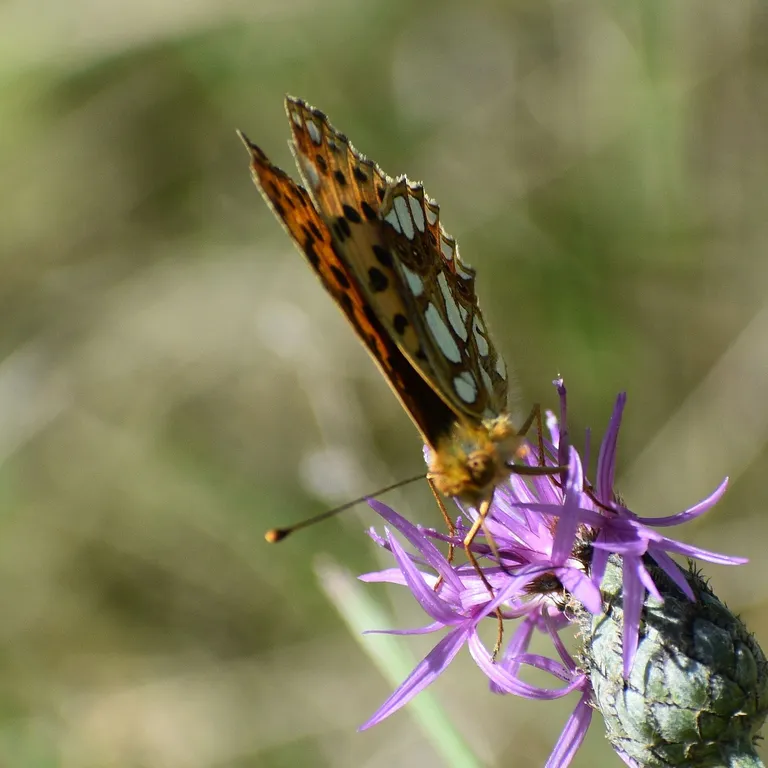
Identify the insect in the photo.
Issoria lathonia
